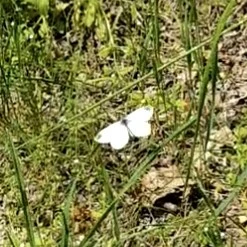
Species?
Leptidea sinapis/juvernica
